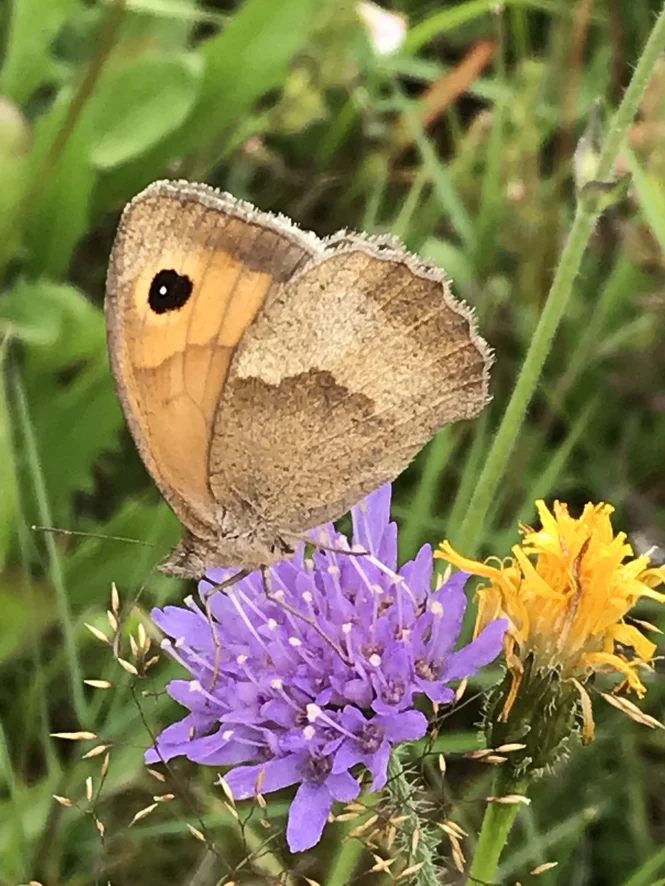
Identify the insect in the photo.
Maniola jurtina
